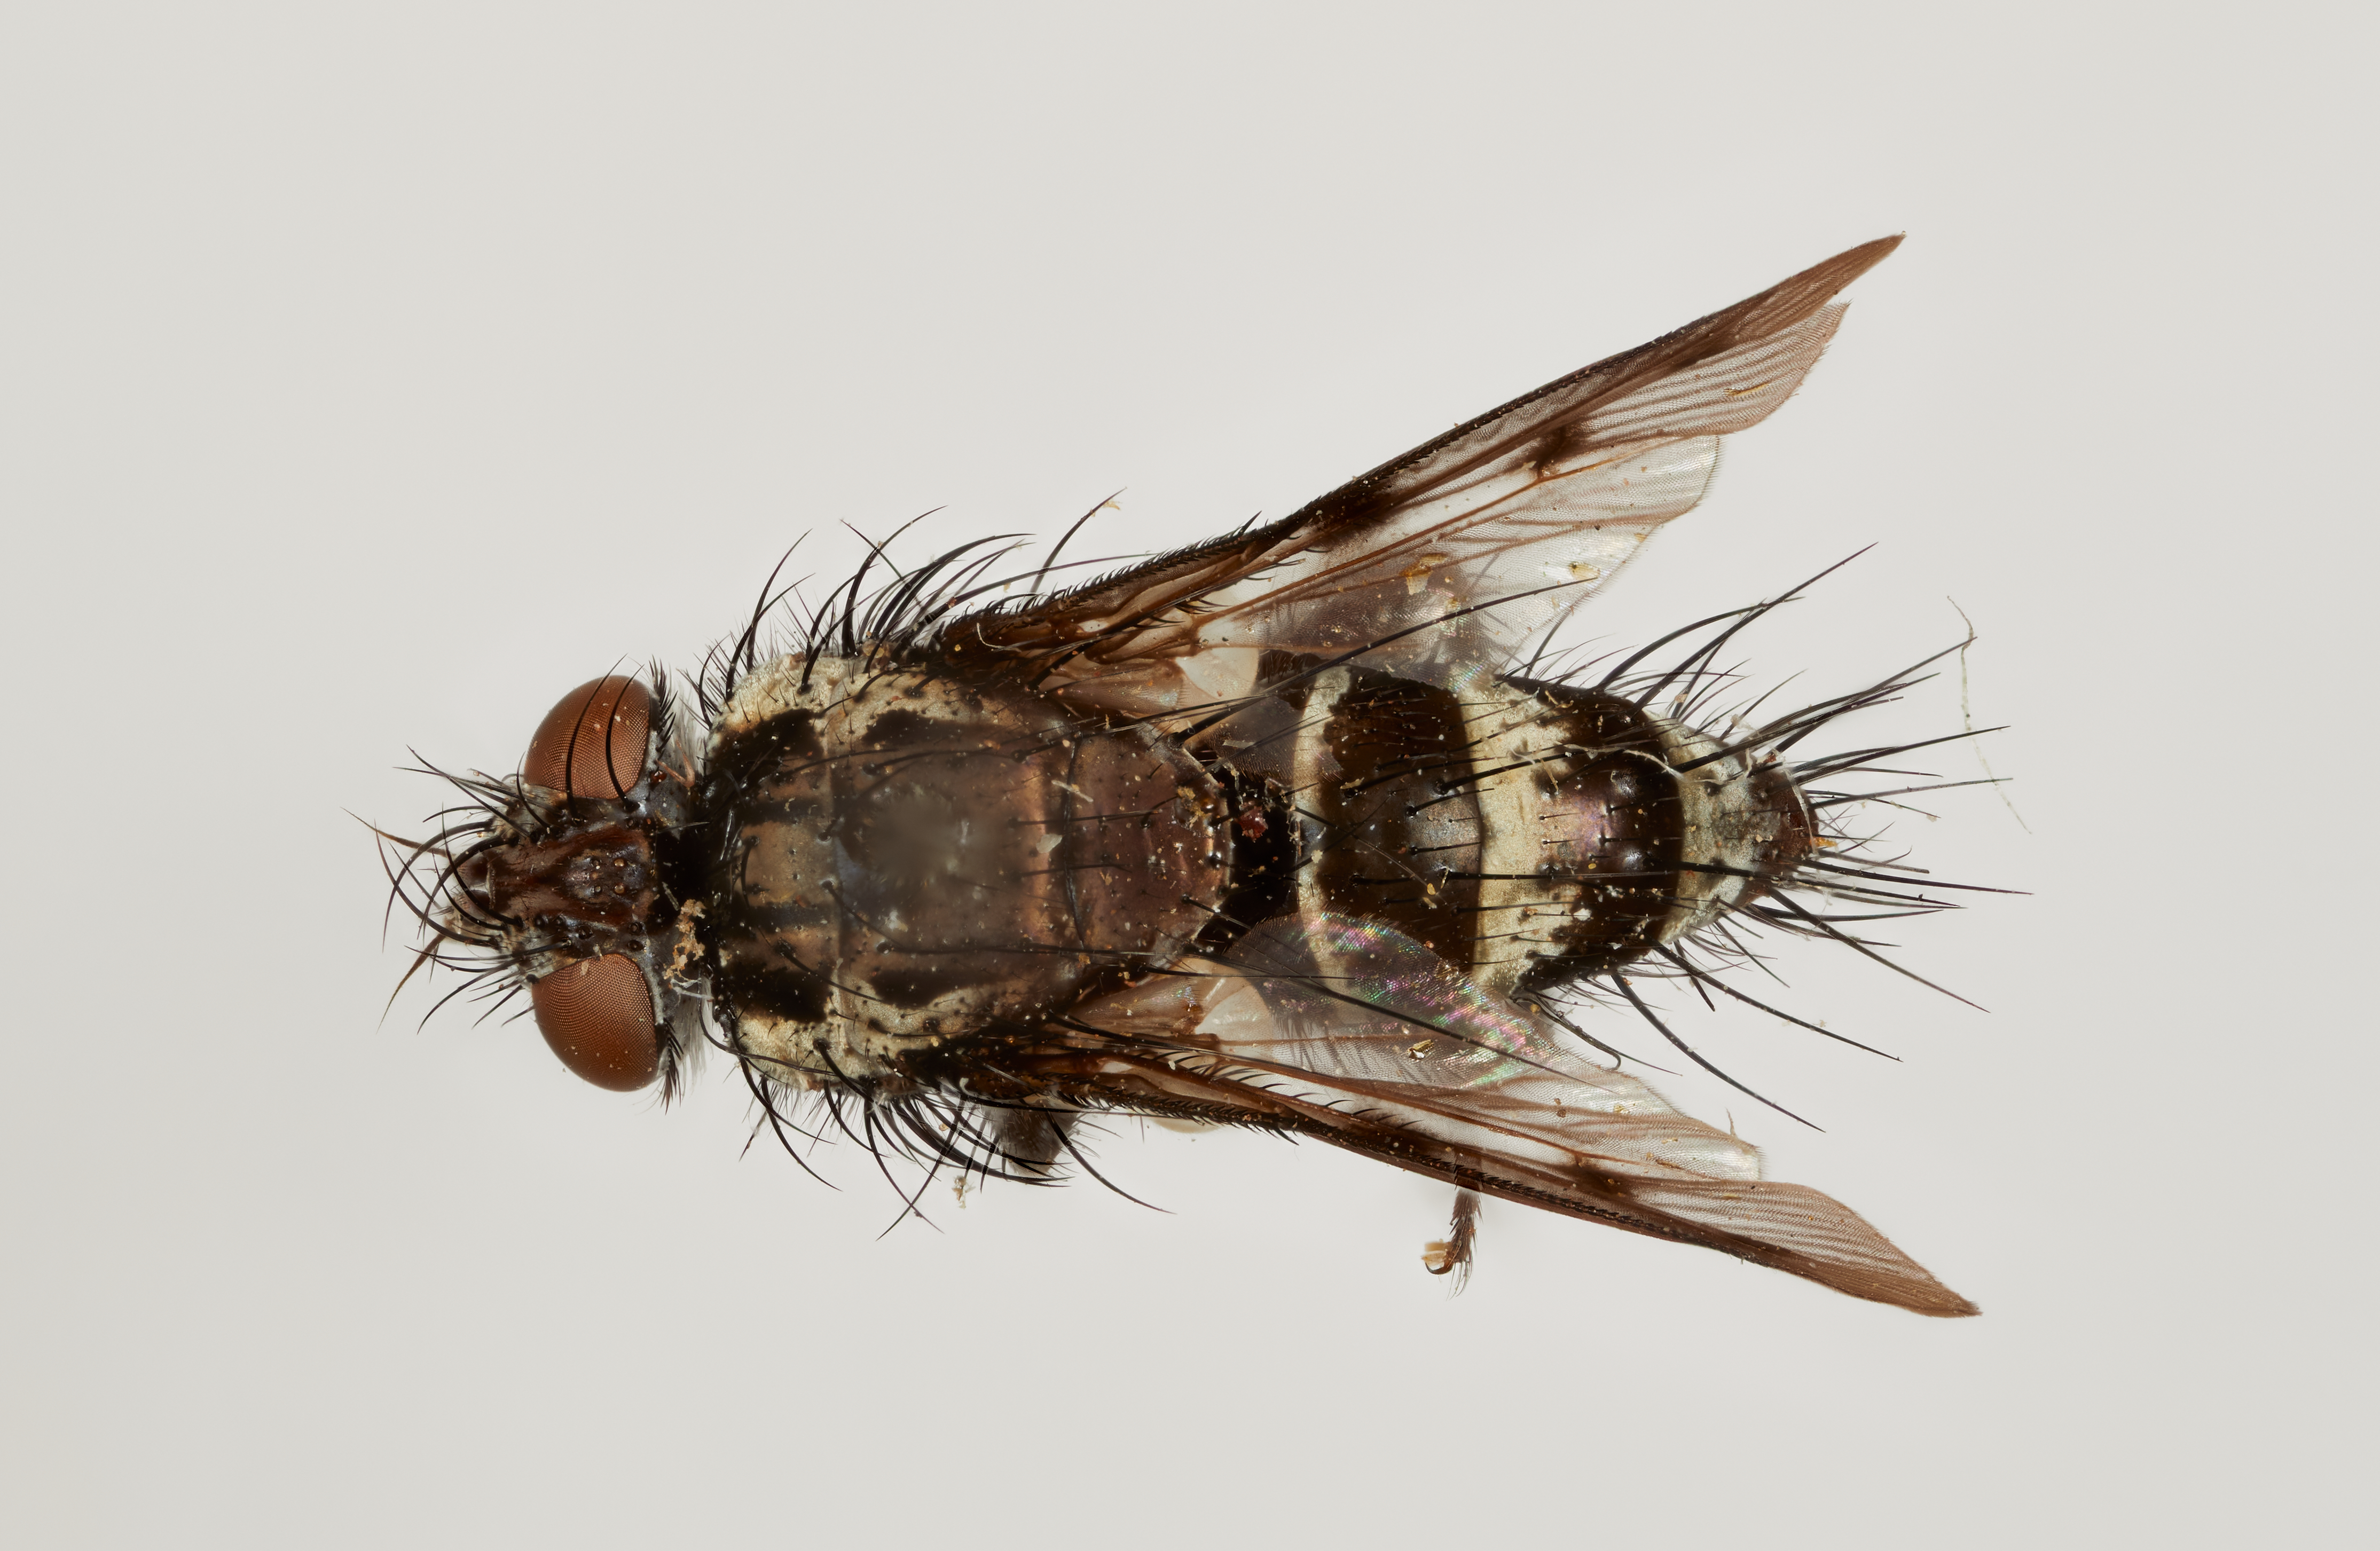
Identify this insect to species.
Opsophagus ornatus
